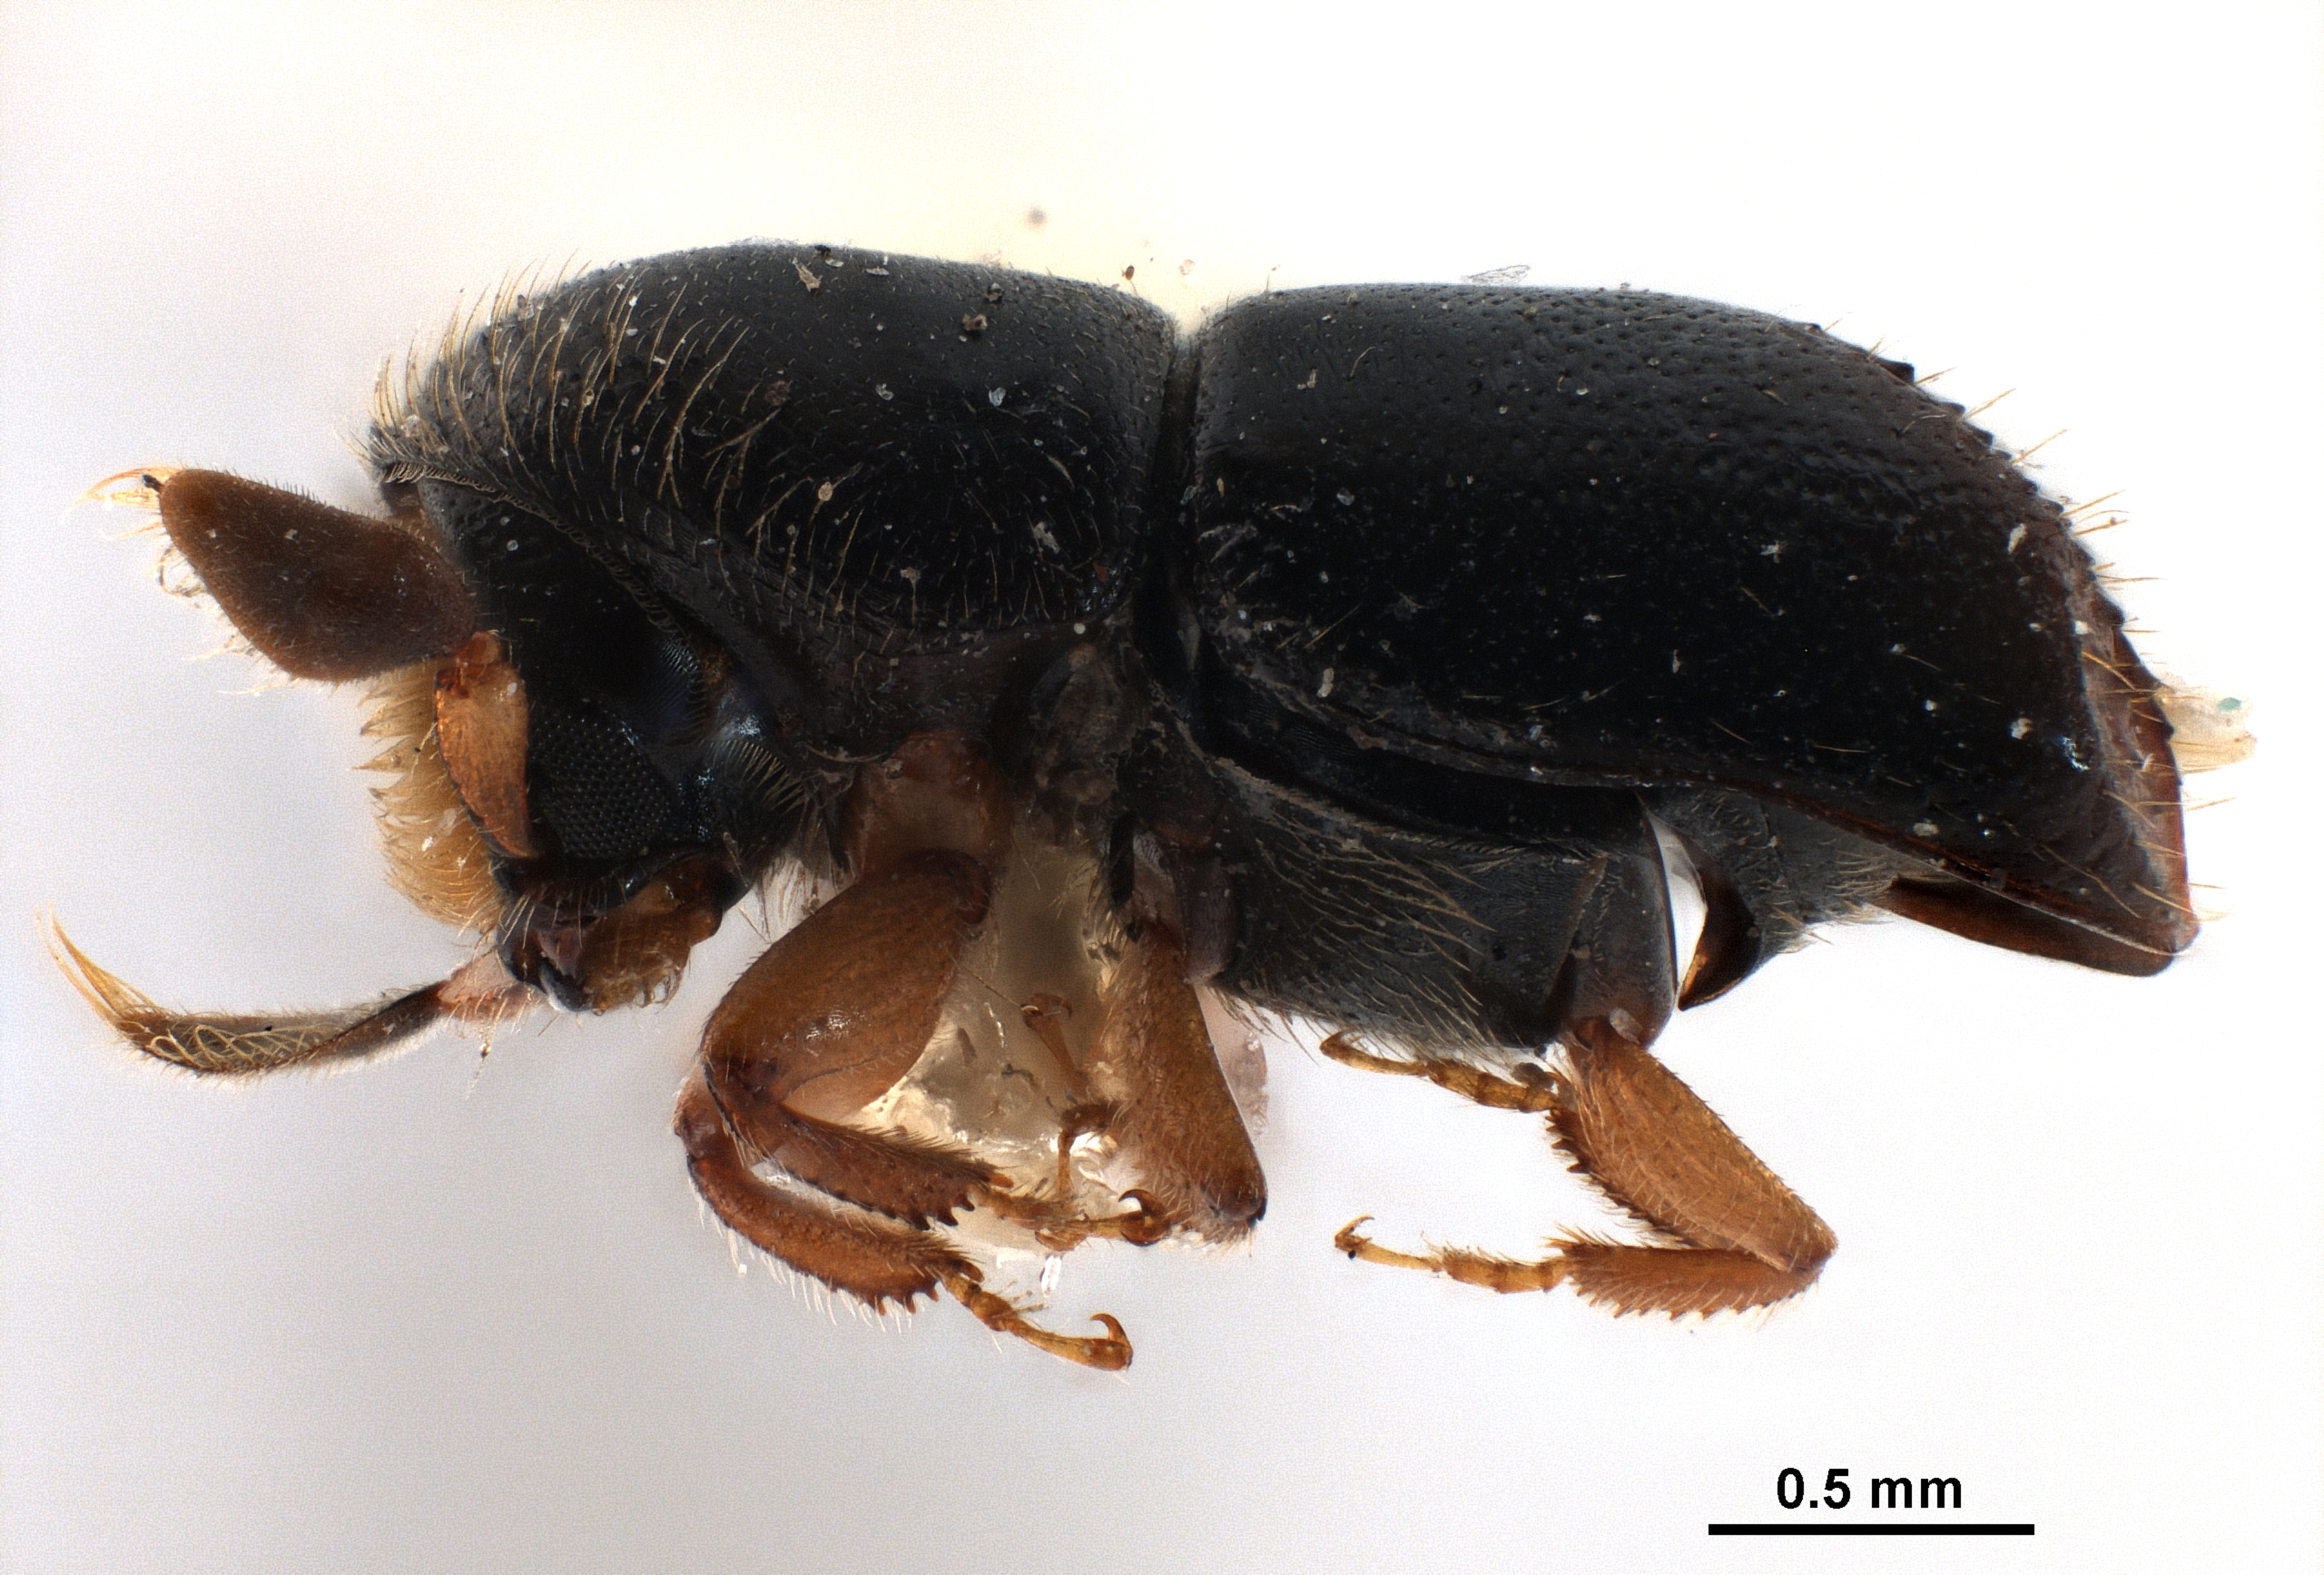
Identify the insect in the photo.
Corthyloxiphus obesus
